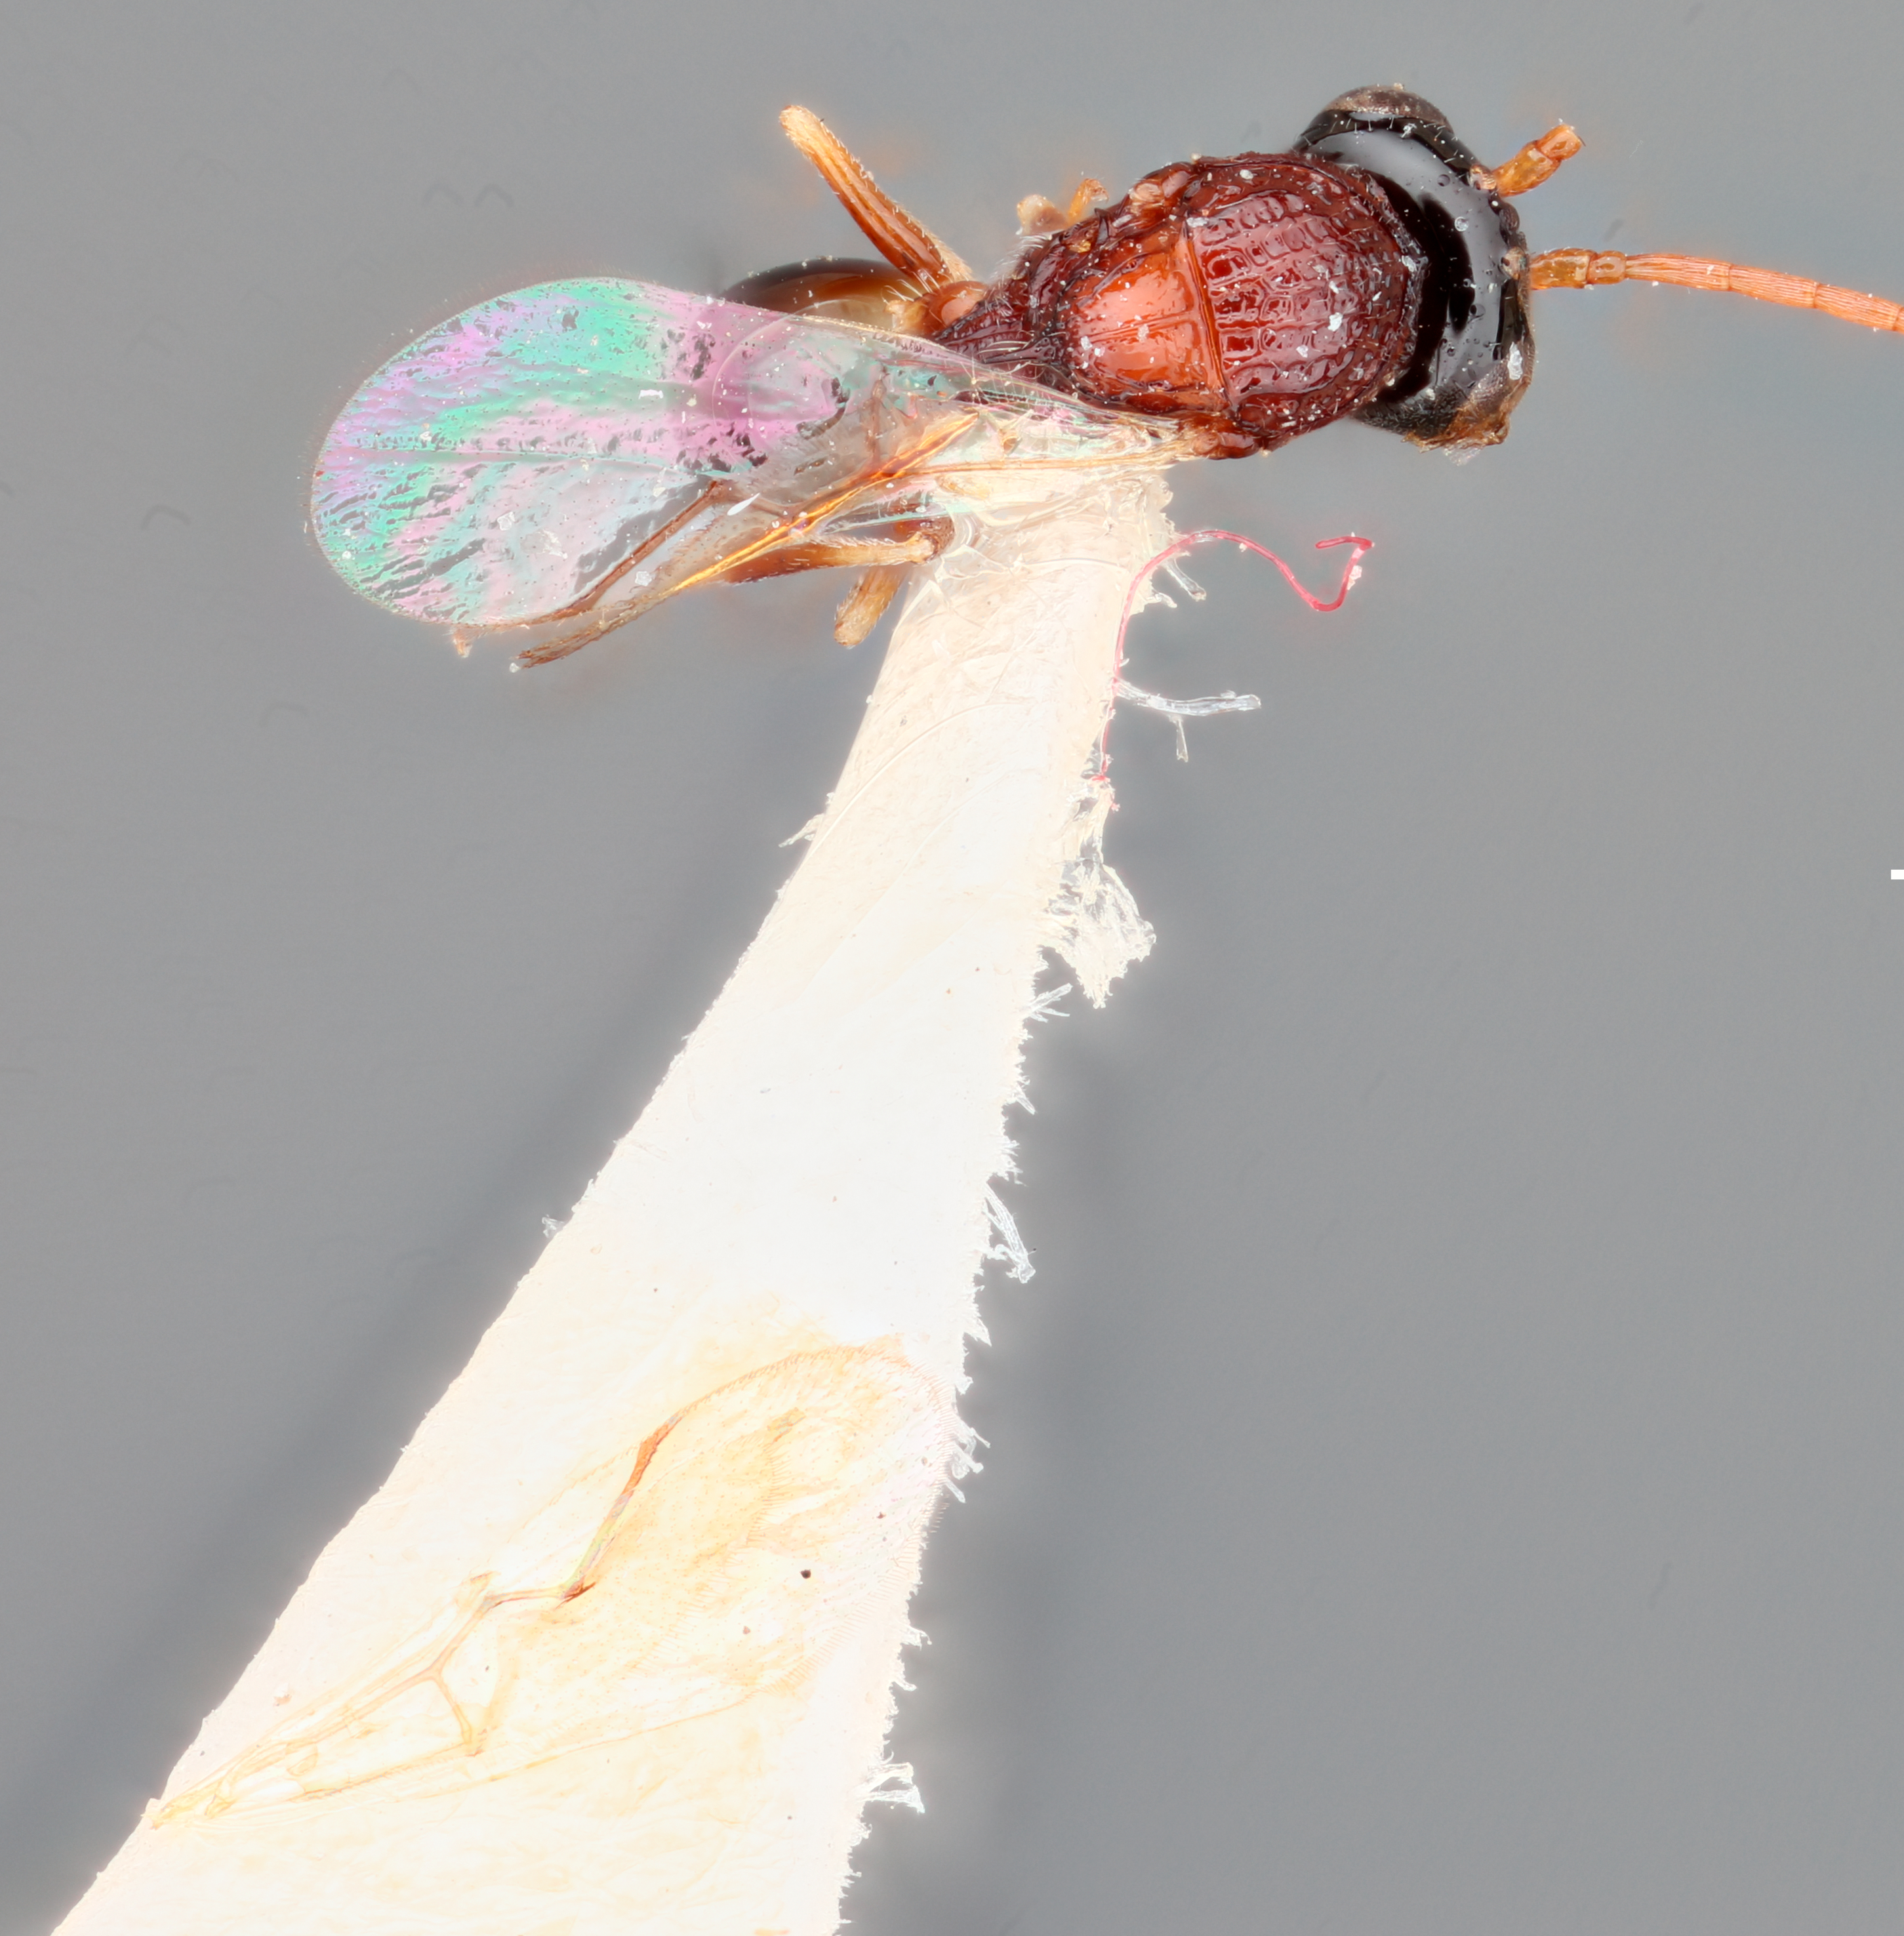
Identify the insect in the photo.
Acanthaegilips exiguous
